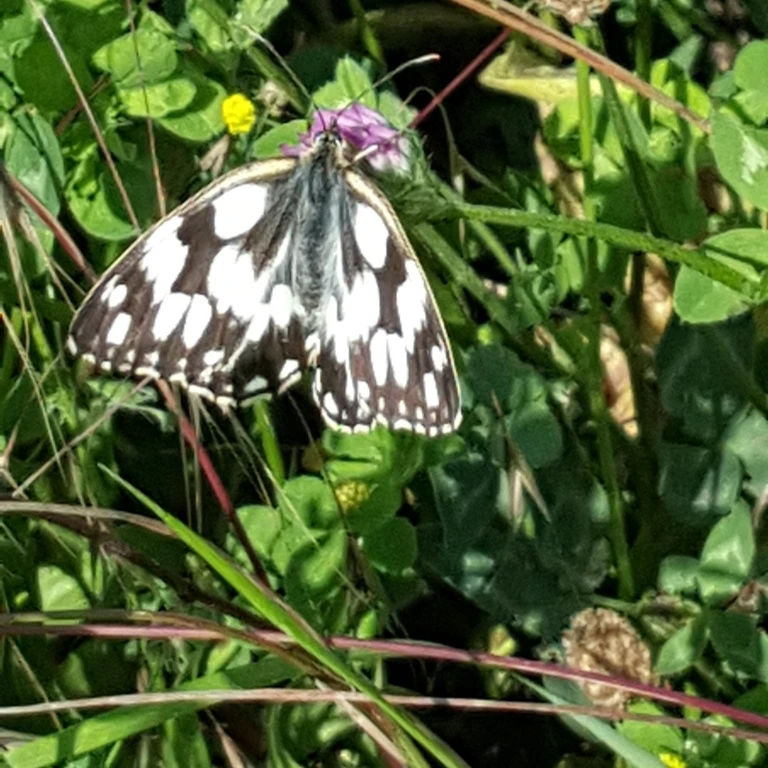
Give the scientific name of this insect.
Melanargia galathea
